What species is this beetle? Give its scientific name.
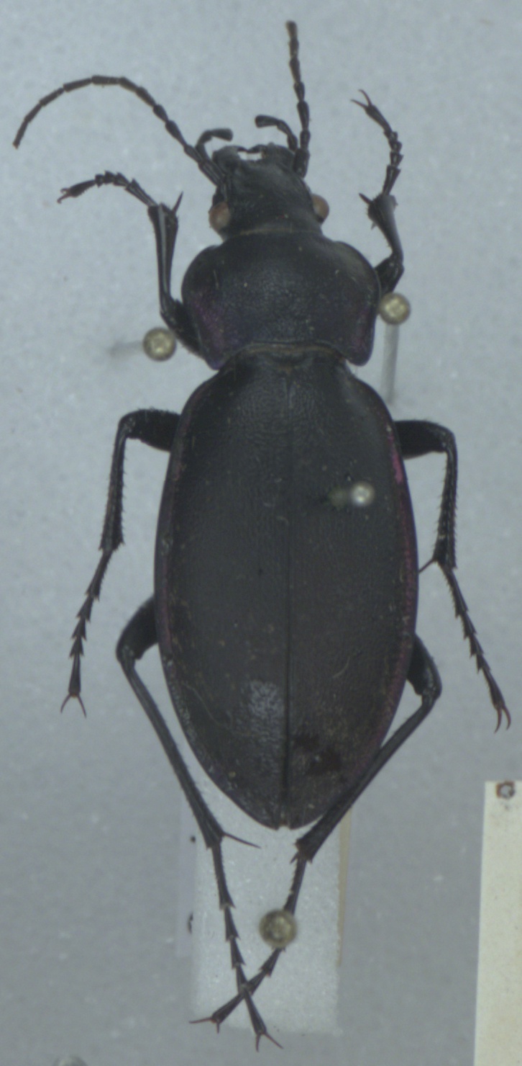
Carabus violaceus
